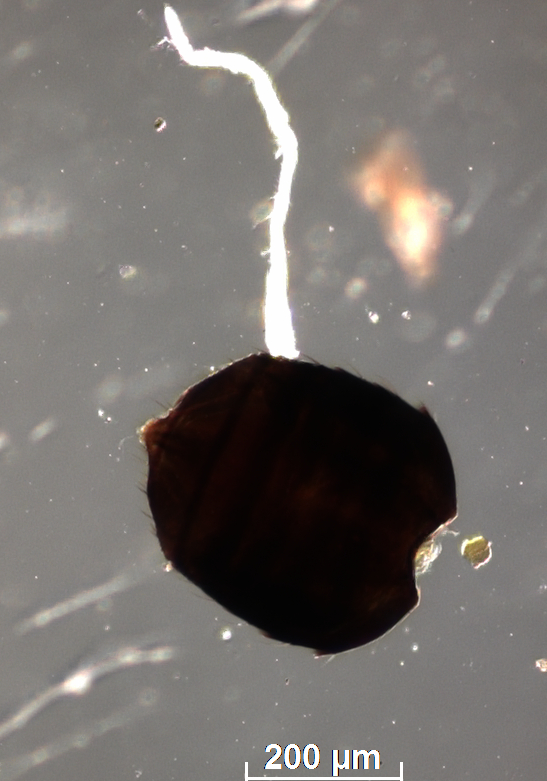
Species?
Closterocerus phytomyzae
